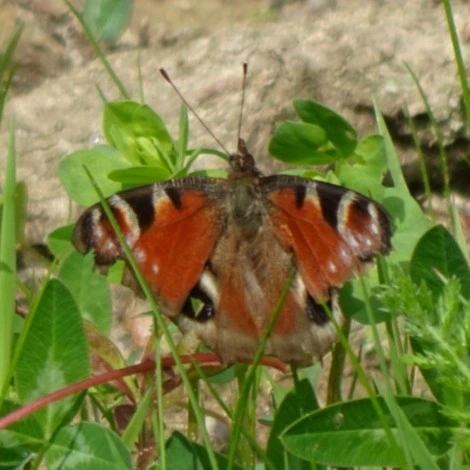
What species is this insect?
Aglais io
